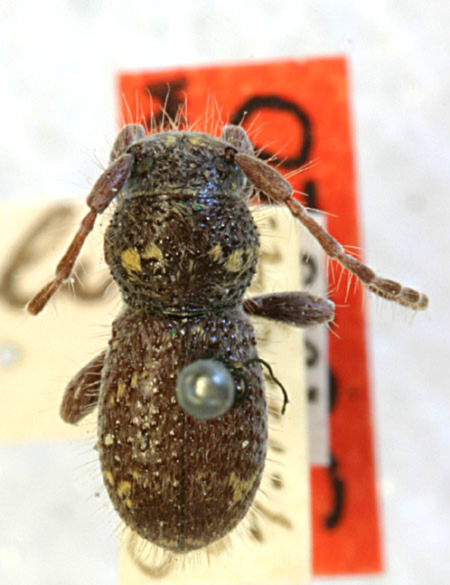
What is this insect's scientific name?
Ipochus catalinae (also Ipochus fasciatus)
